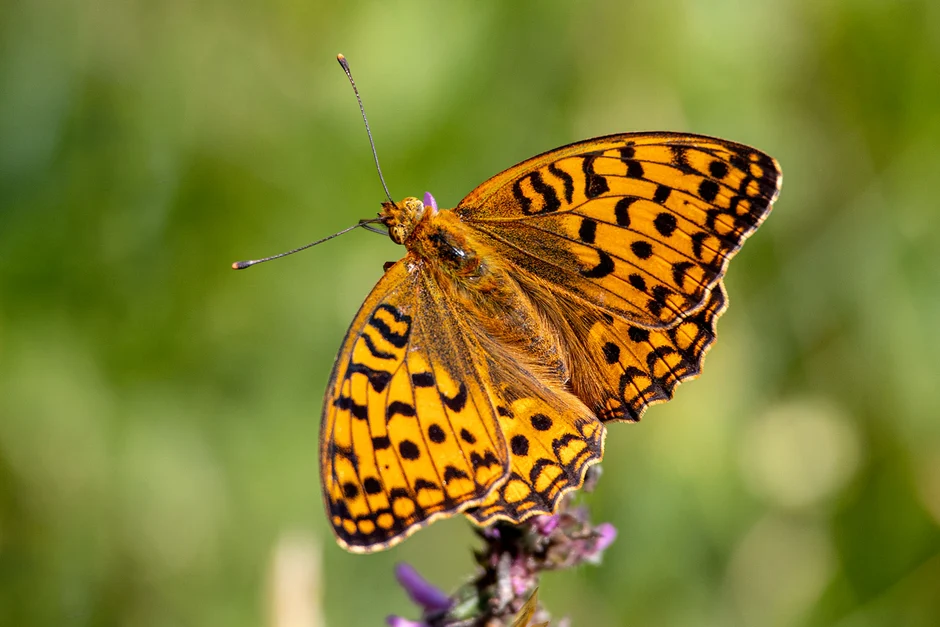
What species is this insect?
Fabriciana adippe
